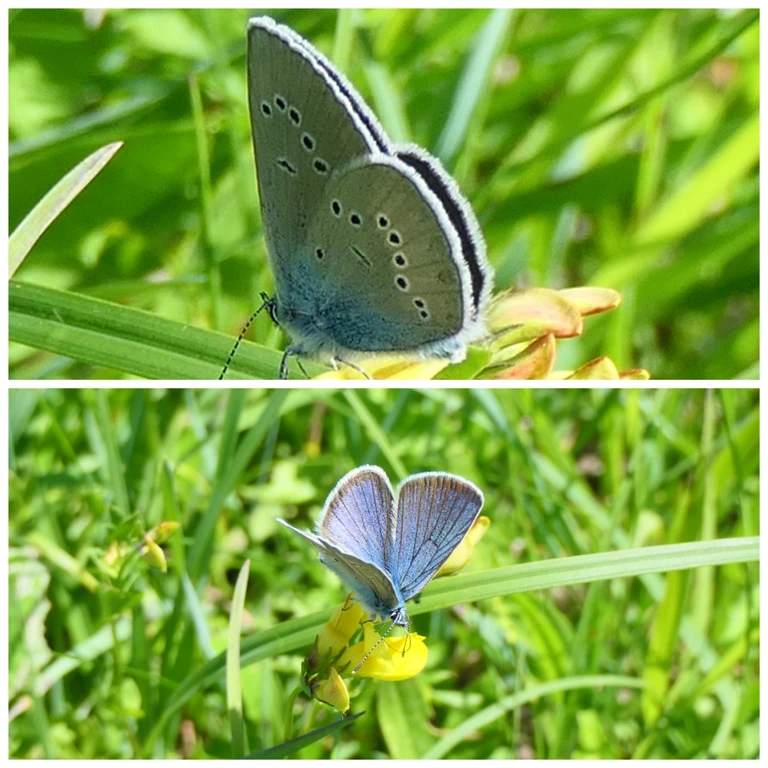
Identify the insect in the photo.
Cyaniris semiargus
